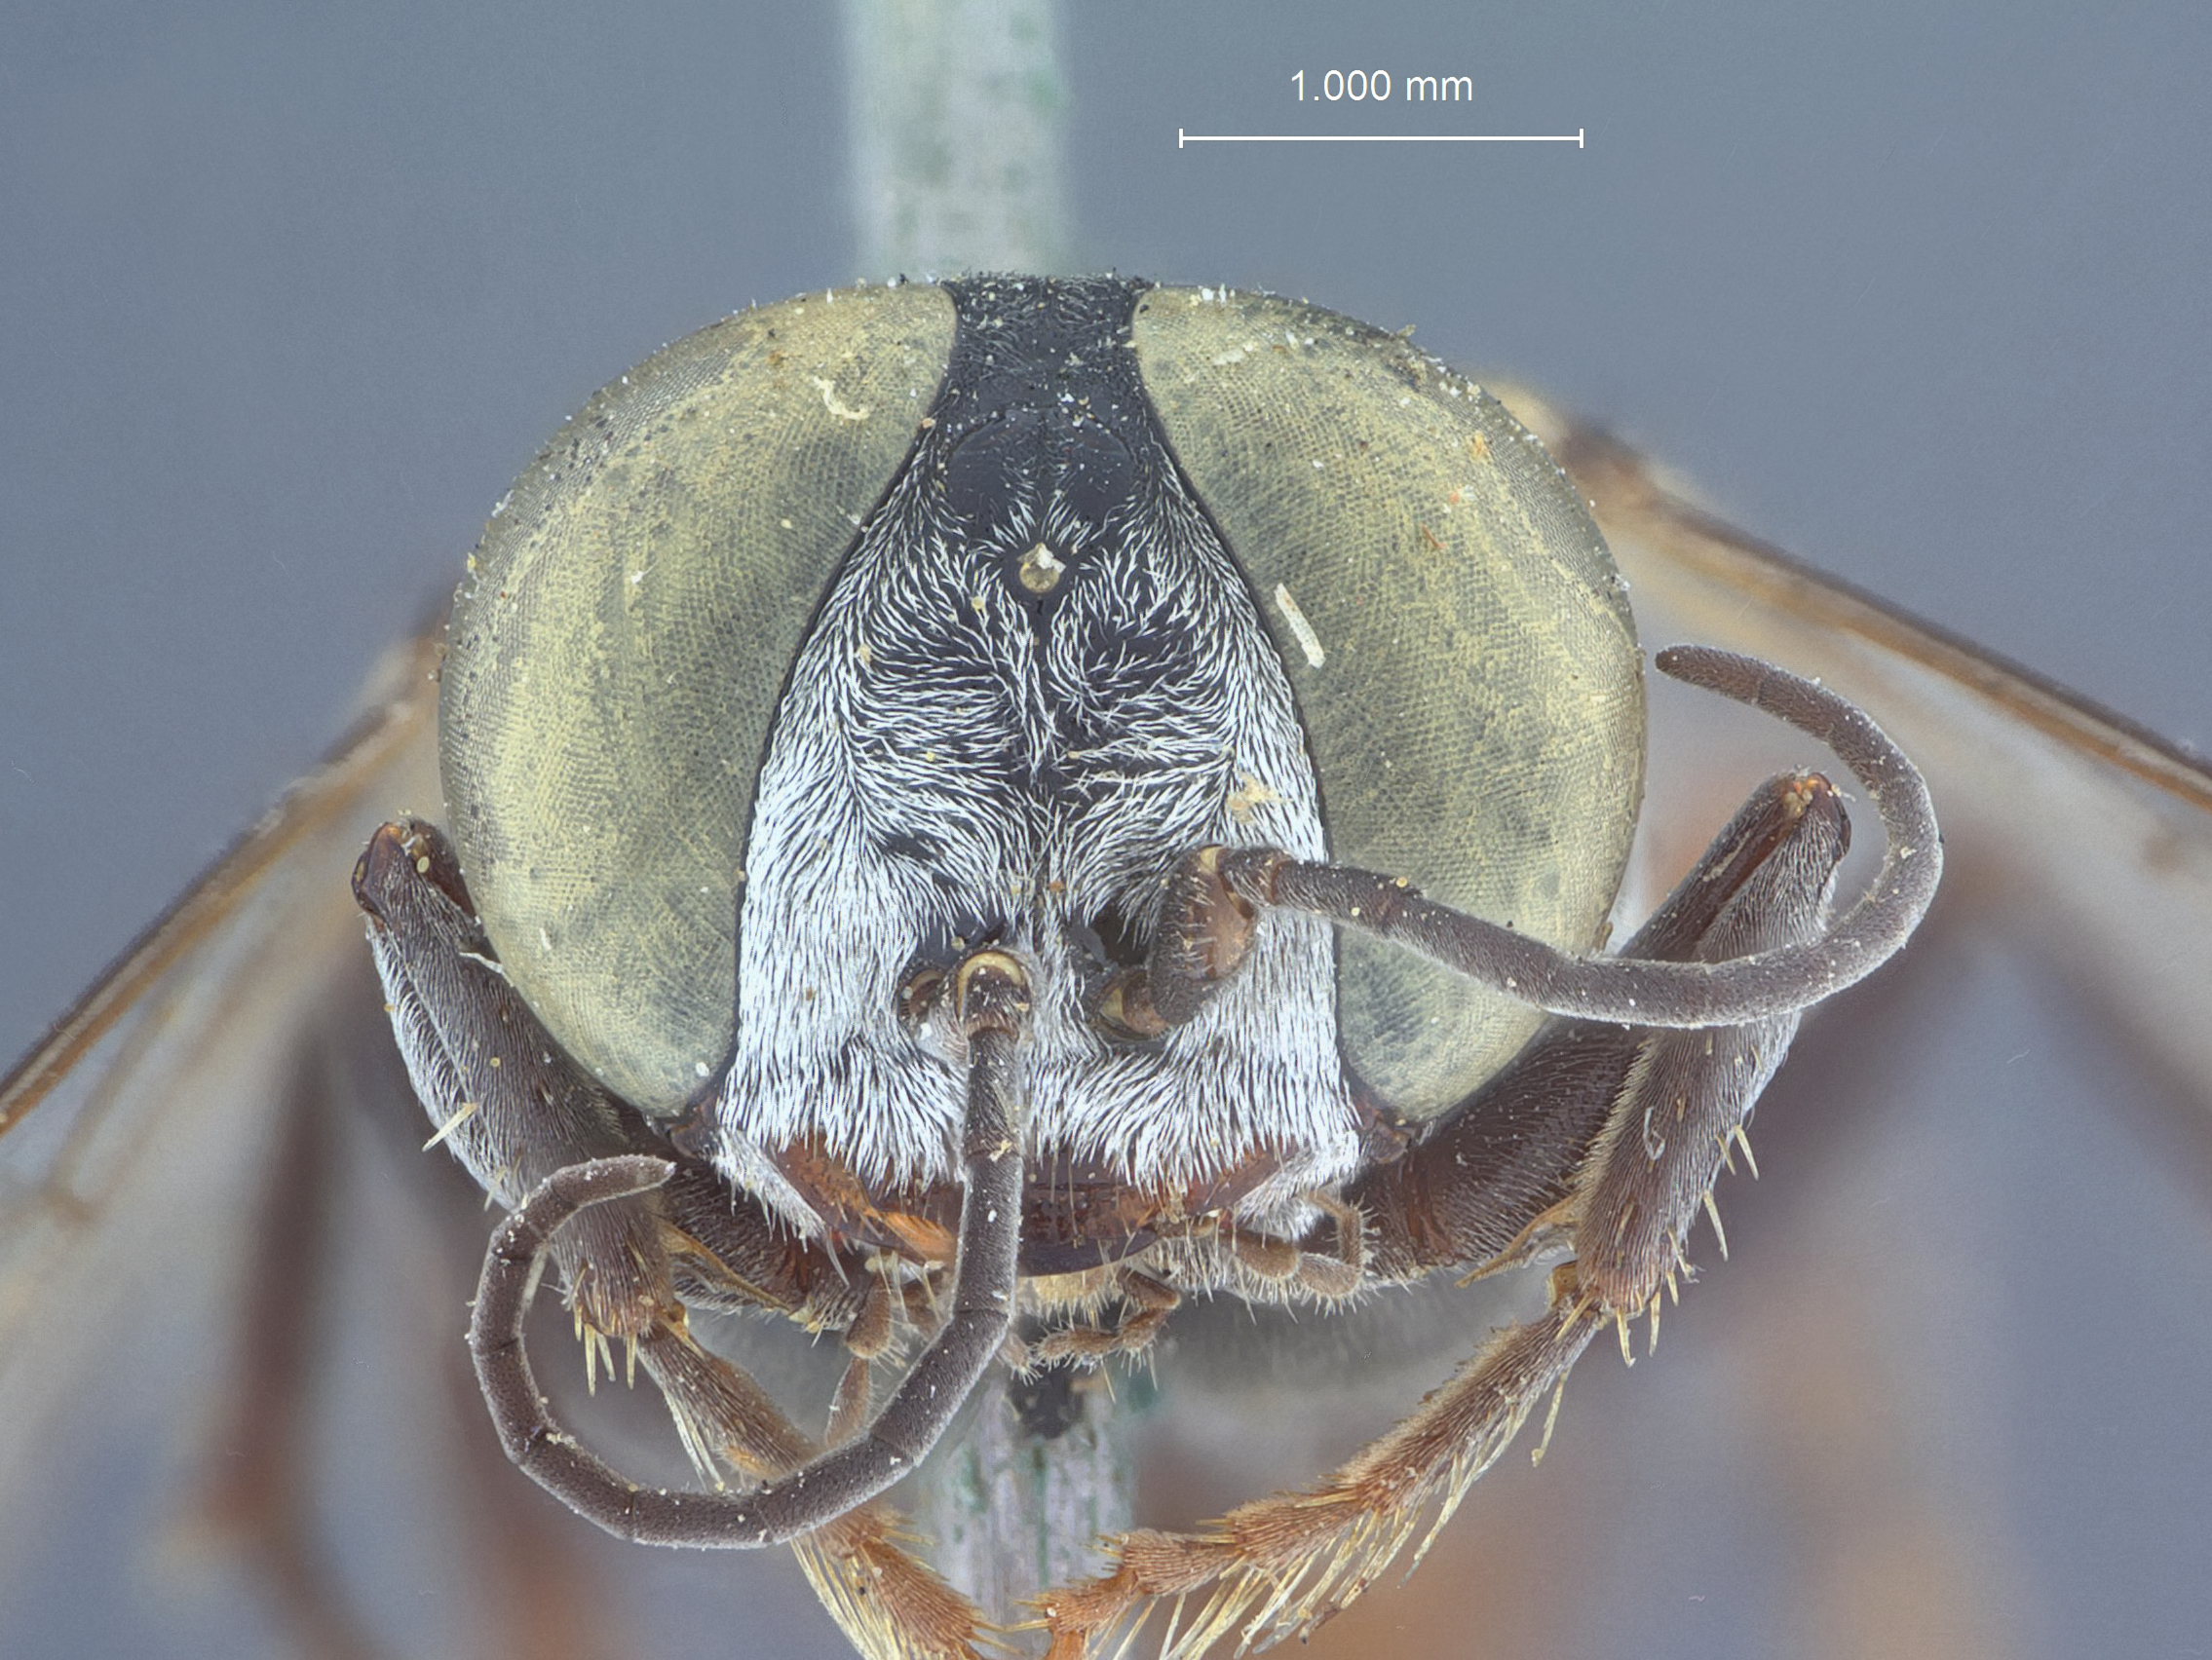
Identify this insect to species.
Tachysphex coquilletti
